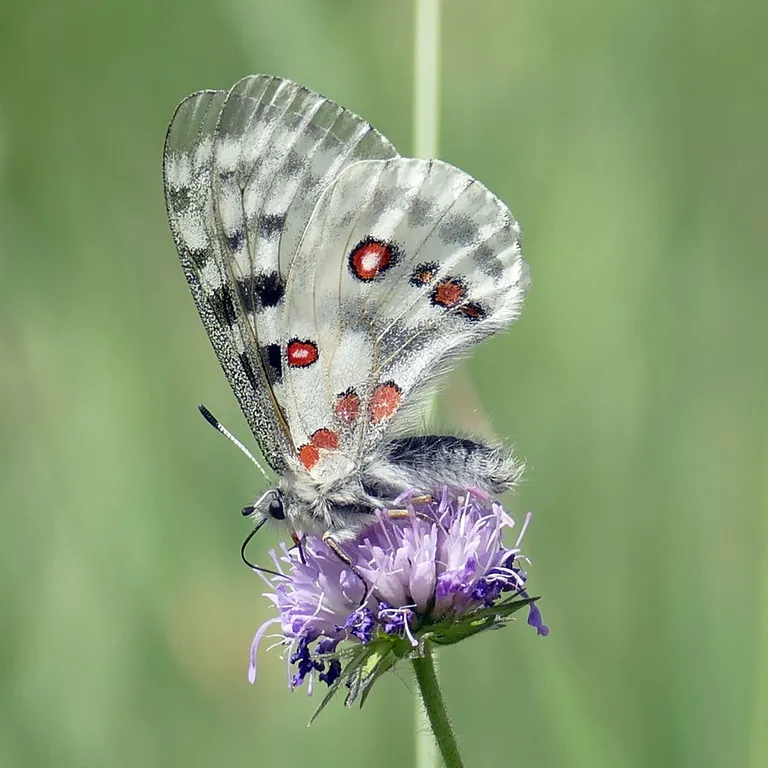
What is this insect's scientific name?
Parnassius apollo
